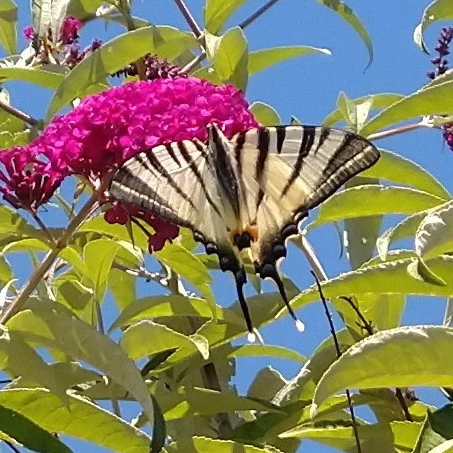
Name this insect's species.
Iphiclides podalirius
